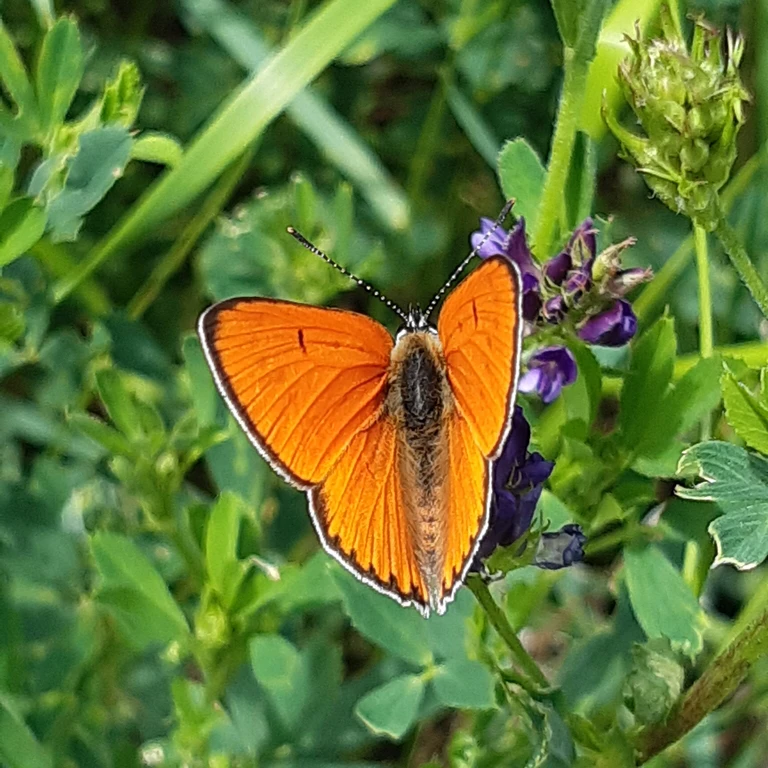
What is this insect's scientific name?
Lycaena dispar
